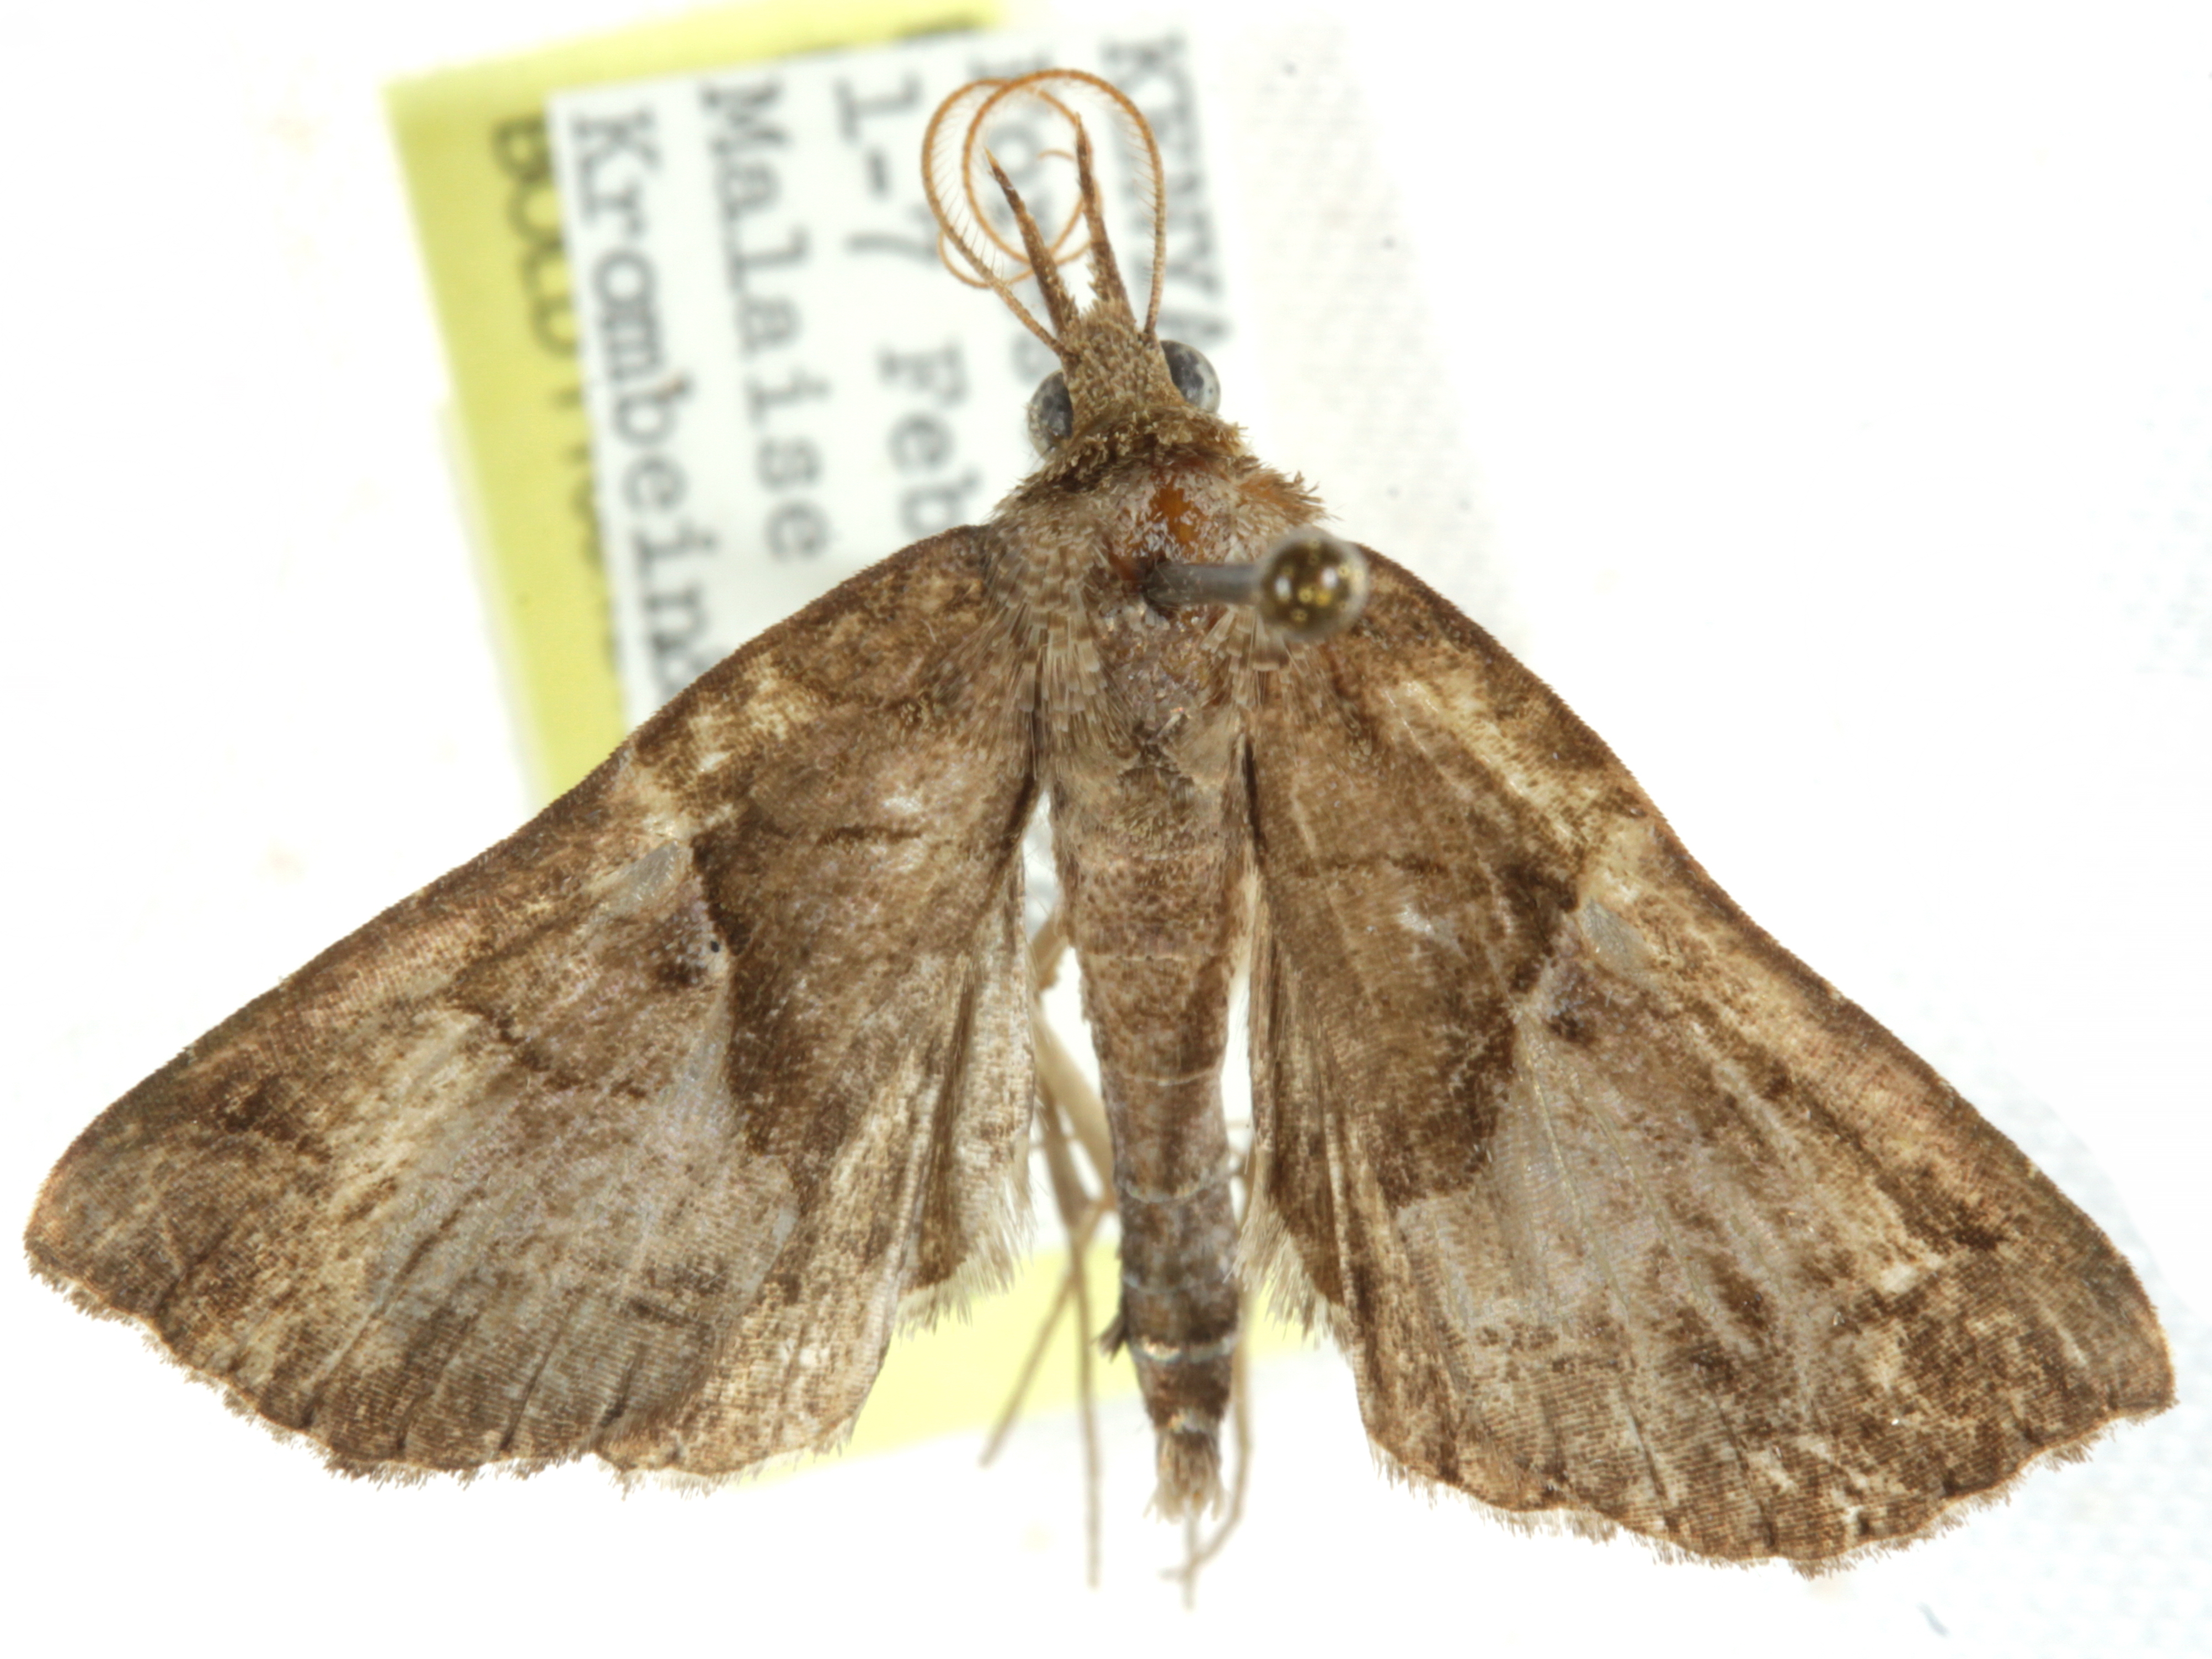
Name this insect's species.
Radara subcupralis
